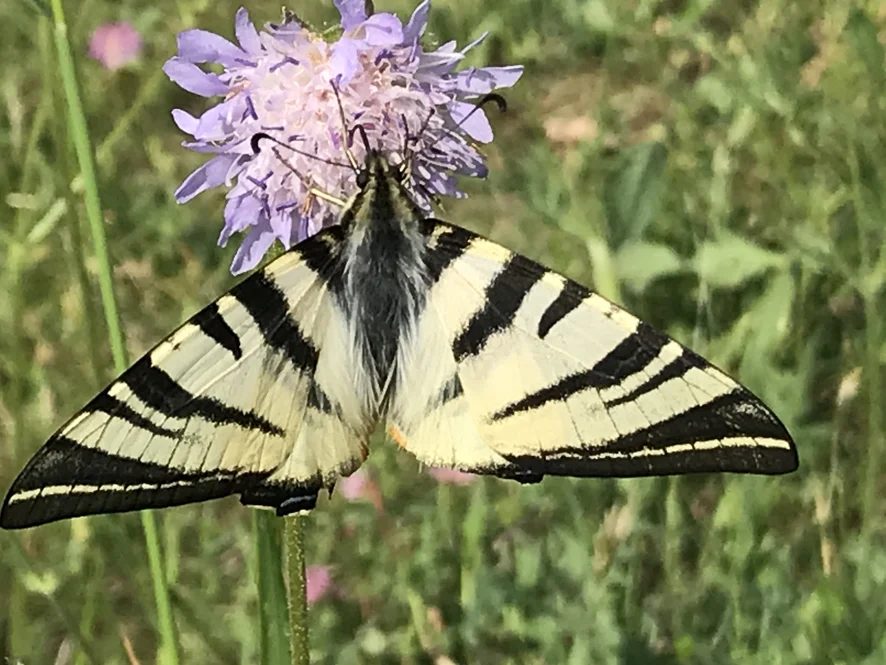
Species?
Iphiclides podalirius
